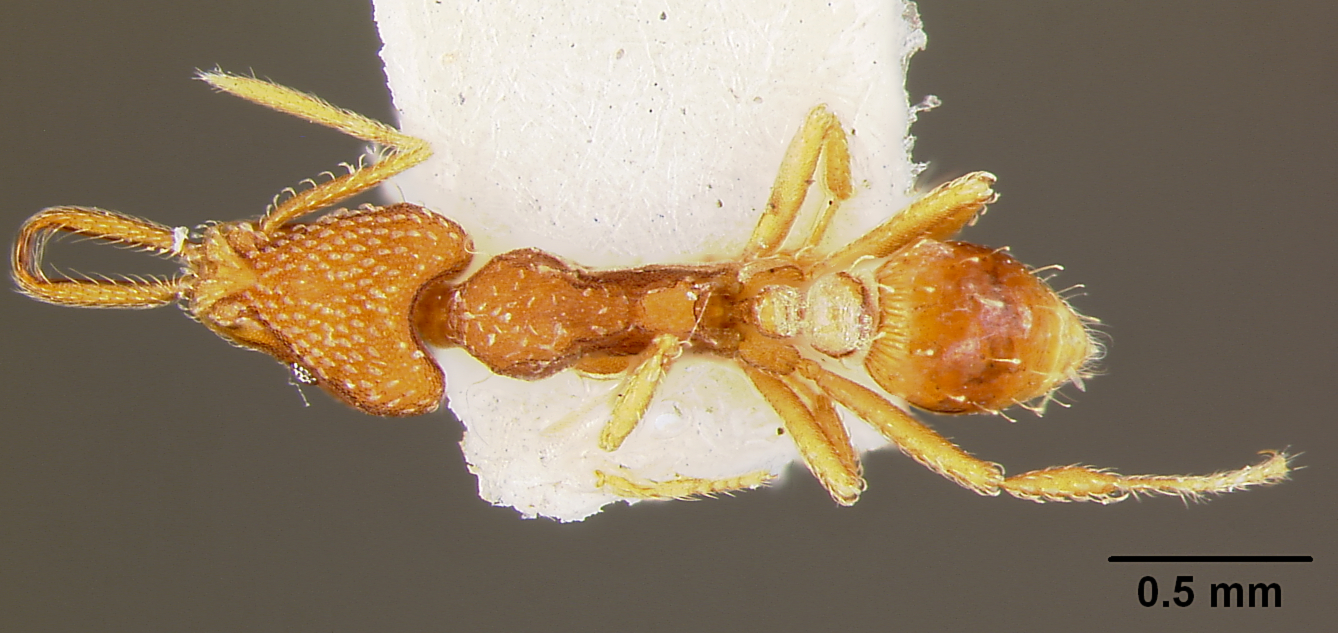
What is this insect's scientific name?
Strumigenys producta
